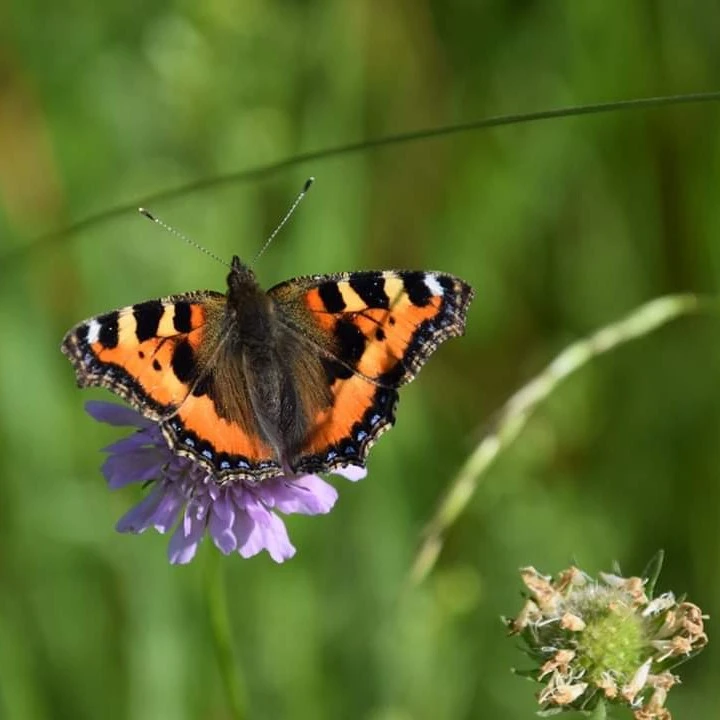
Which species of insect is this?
Aglais urticae
